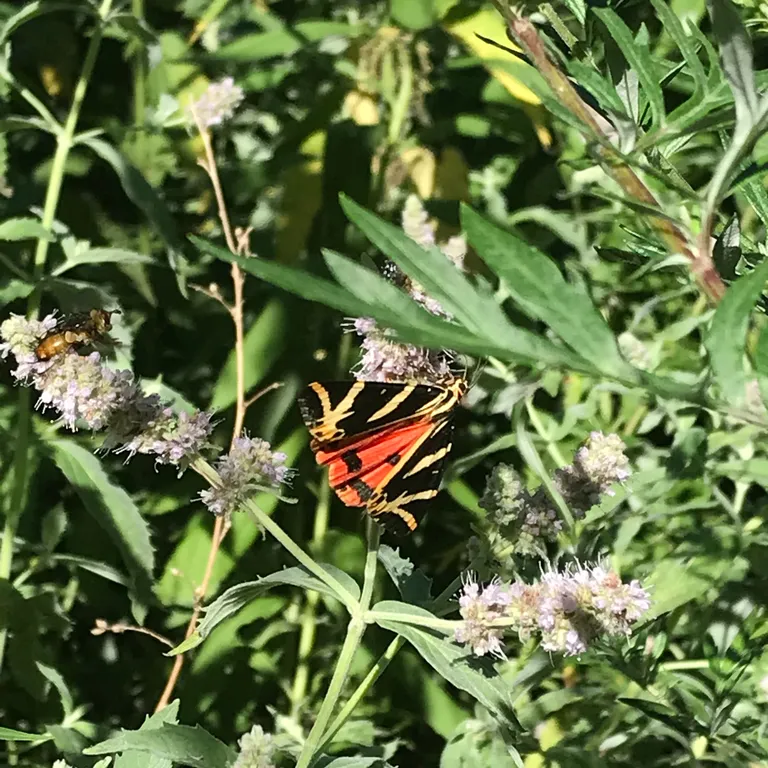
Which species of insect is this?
Euplagia quadripunctaria
